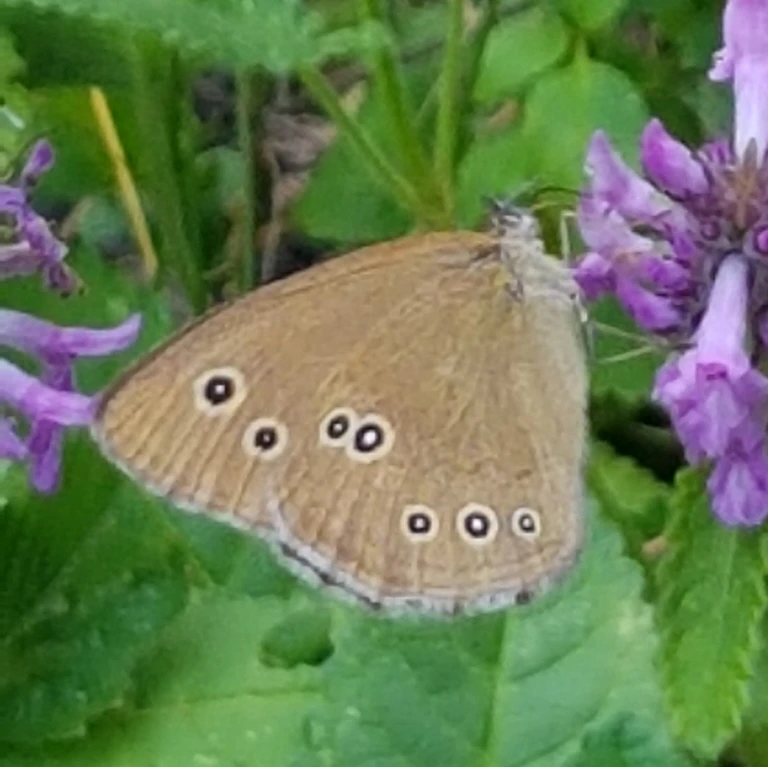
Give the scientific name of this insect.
Aphantopus hyperantus
